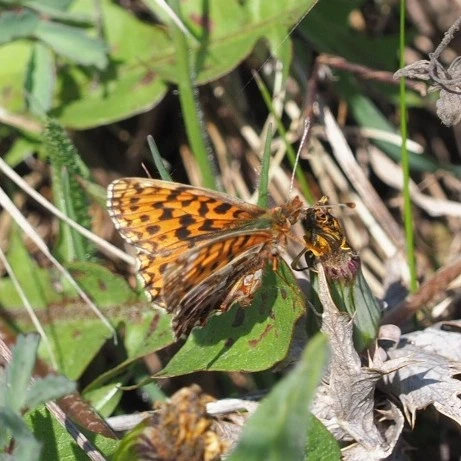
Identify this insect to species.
Boloria dia
